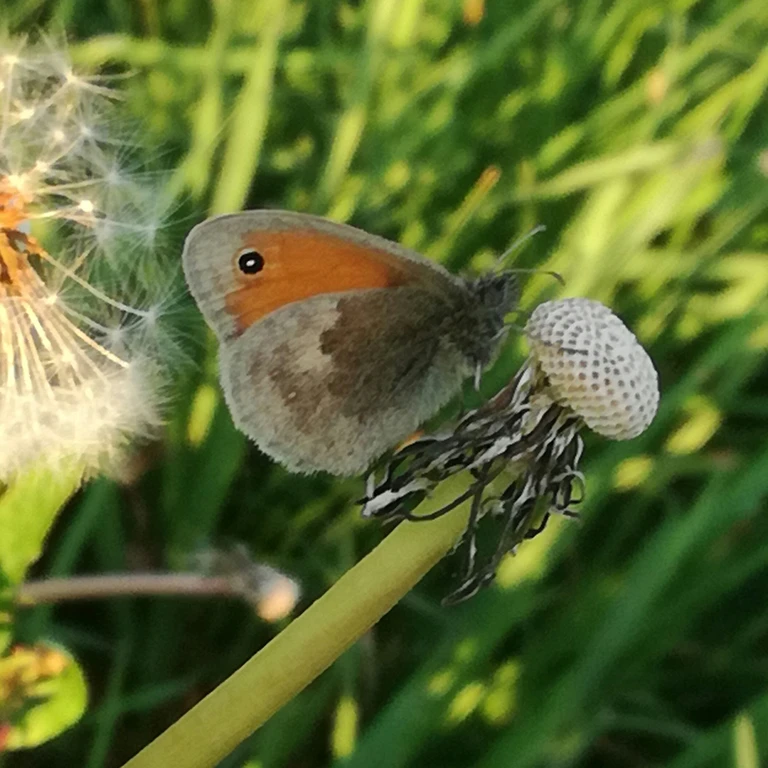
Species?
Coenonympha pamphilus
